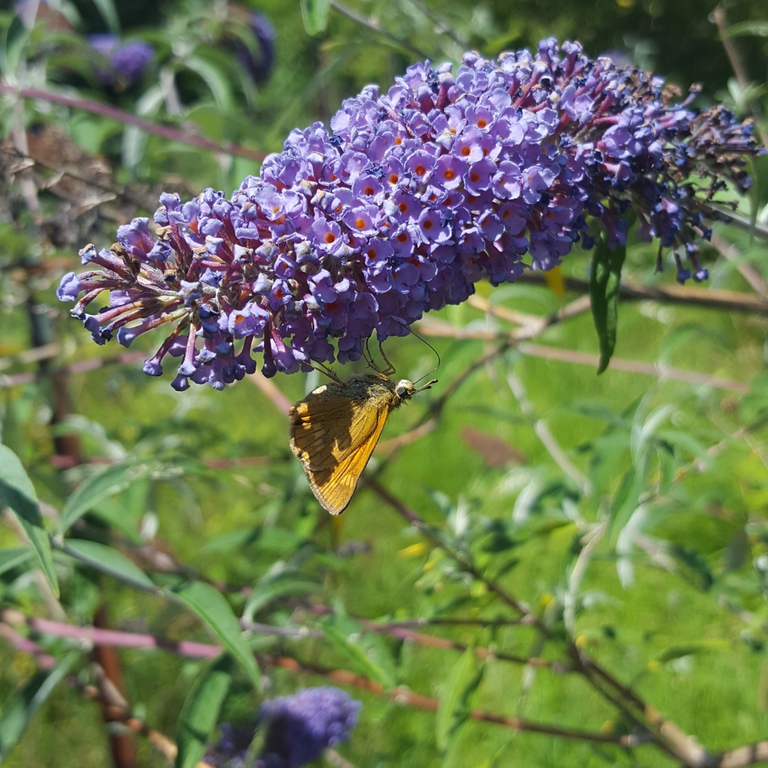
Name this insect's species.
Ochlodes sylvanus (also Ochlodes venata)
